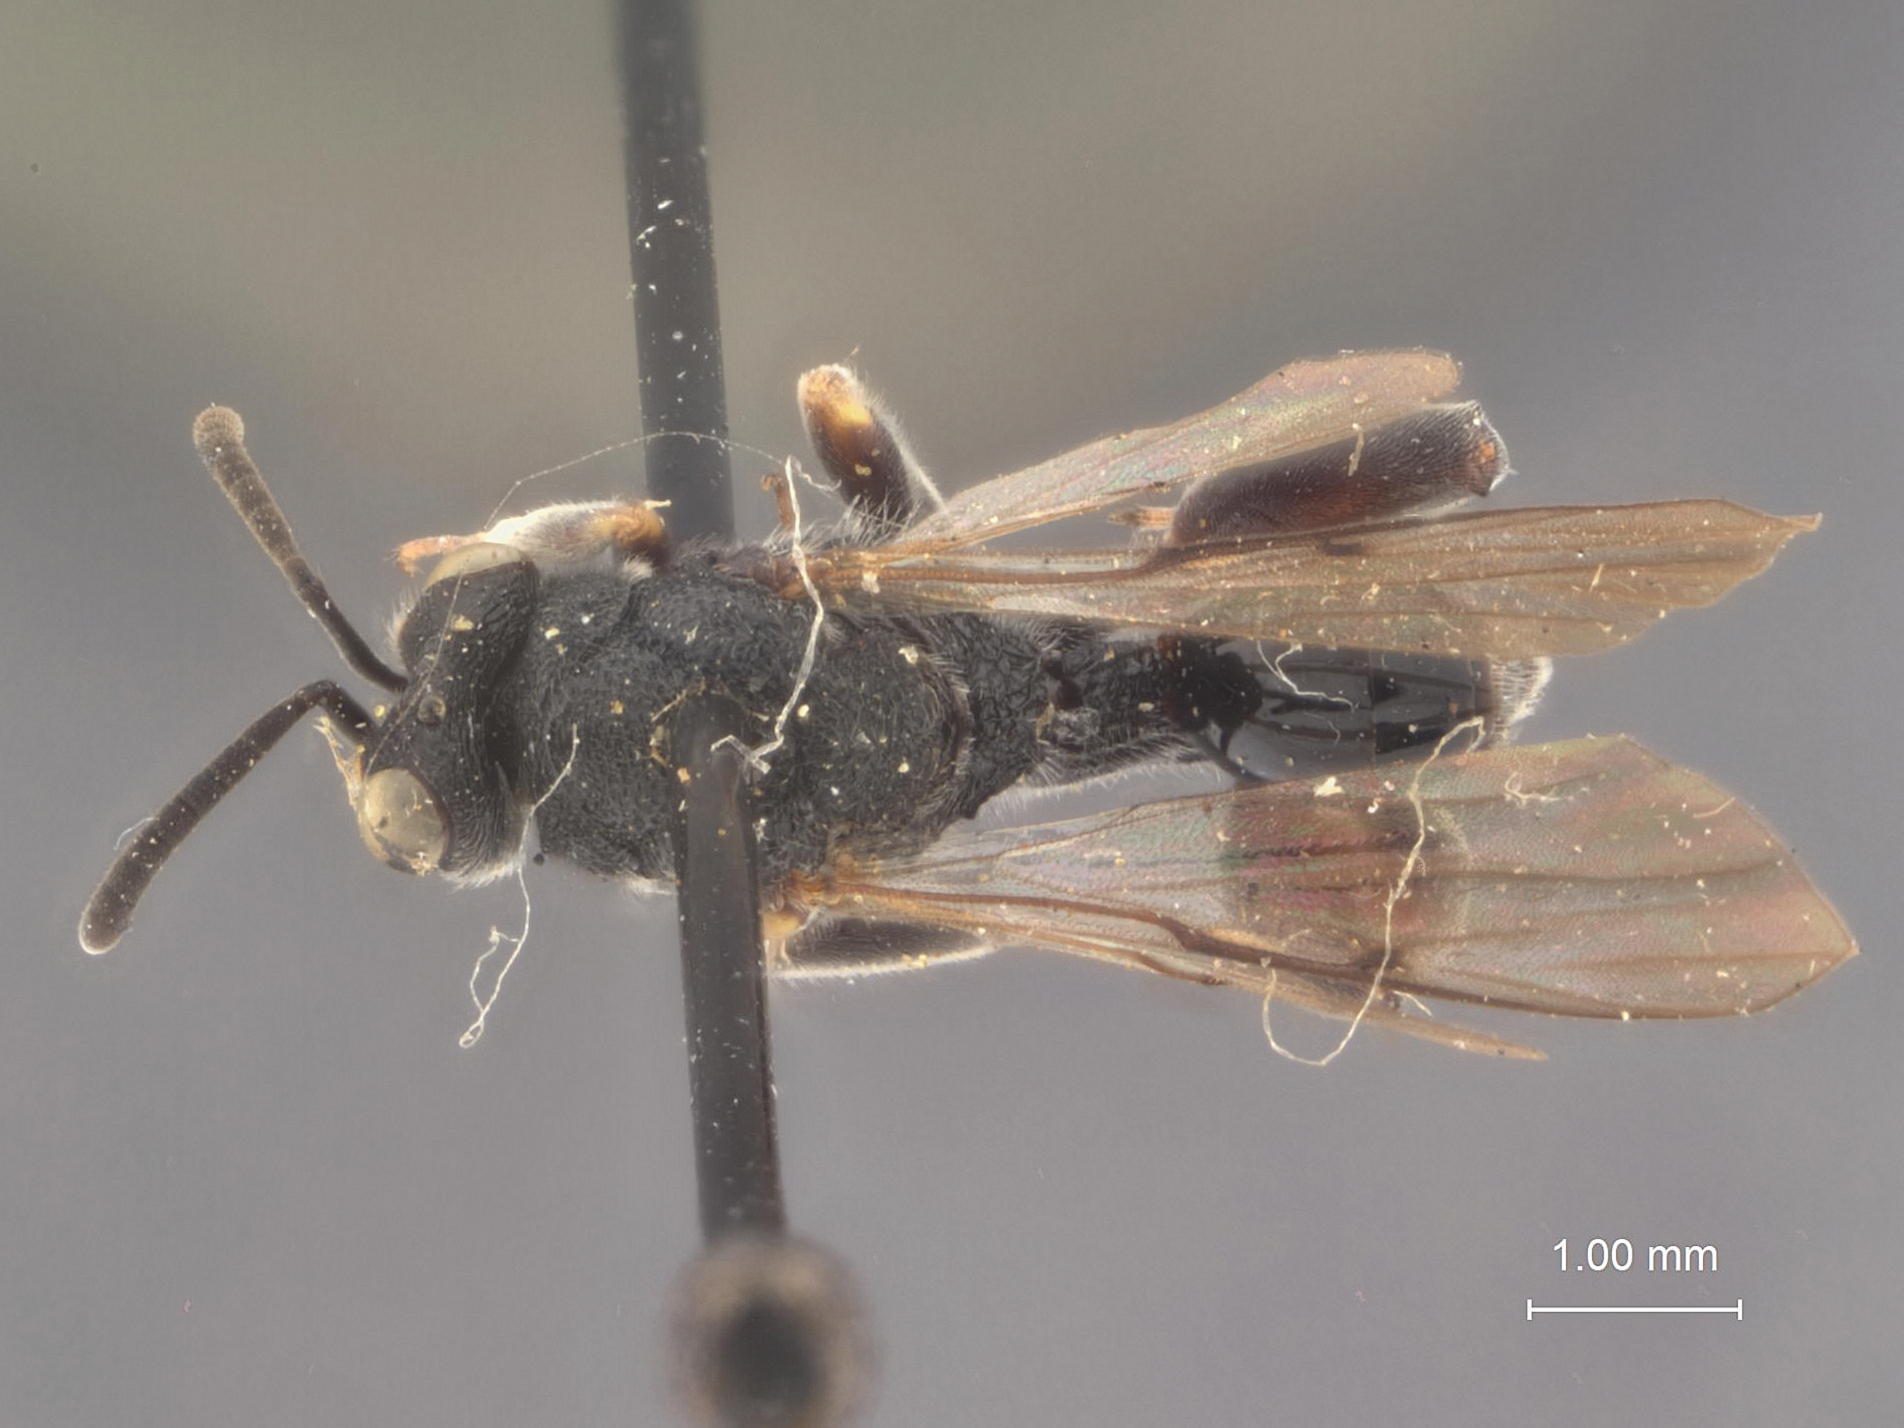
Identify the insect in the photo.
Chalcis neptis
